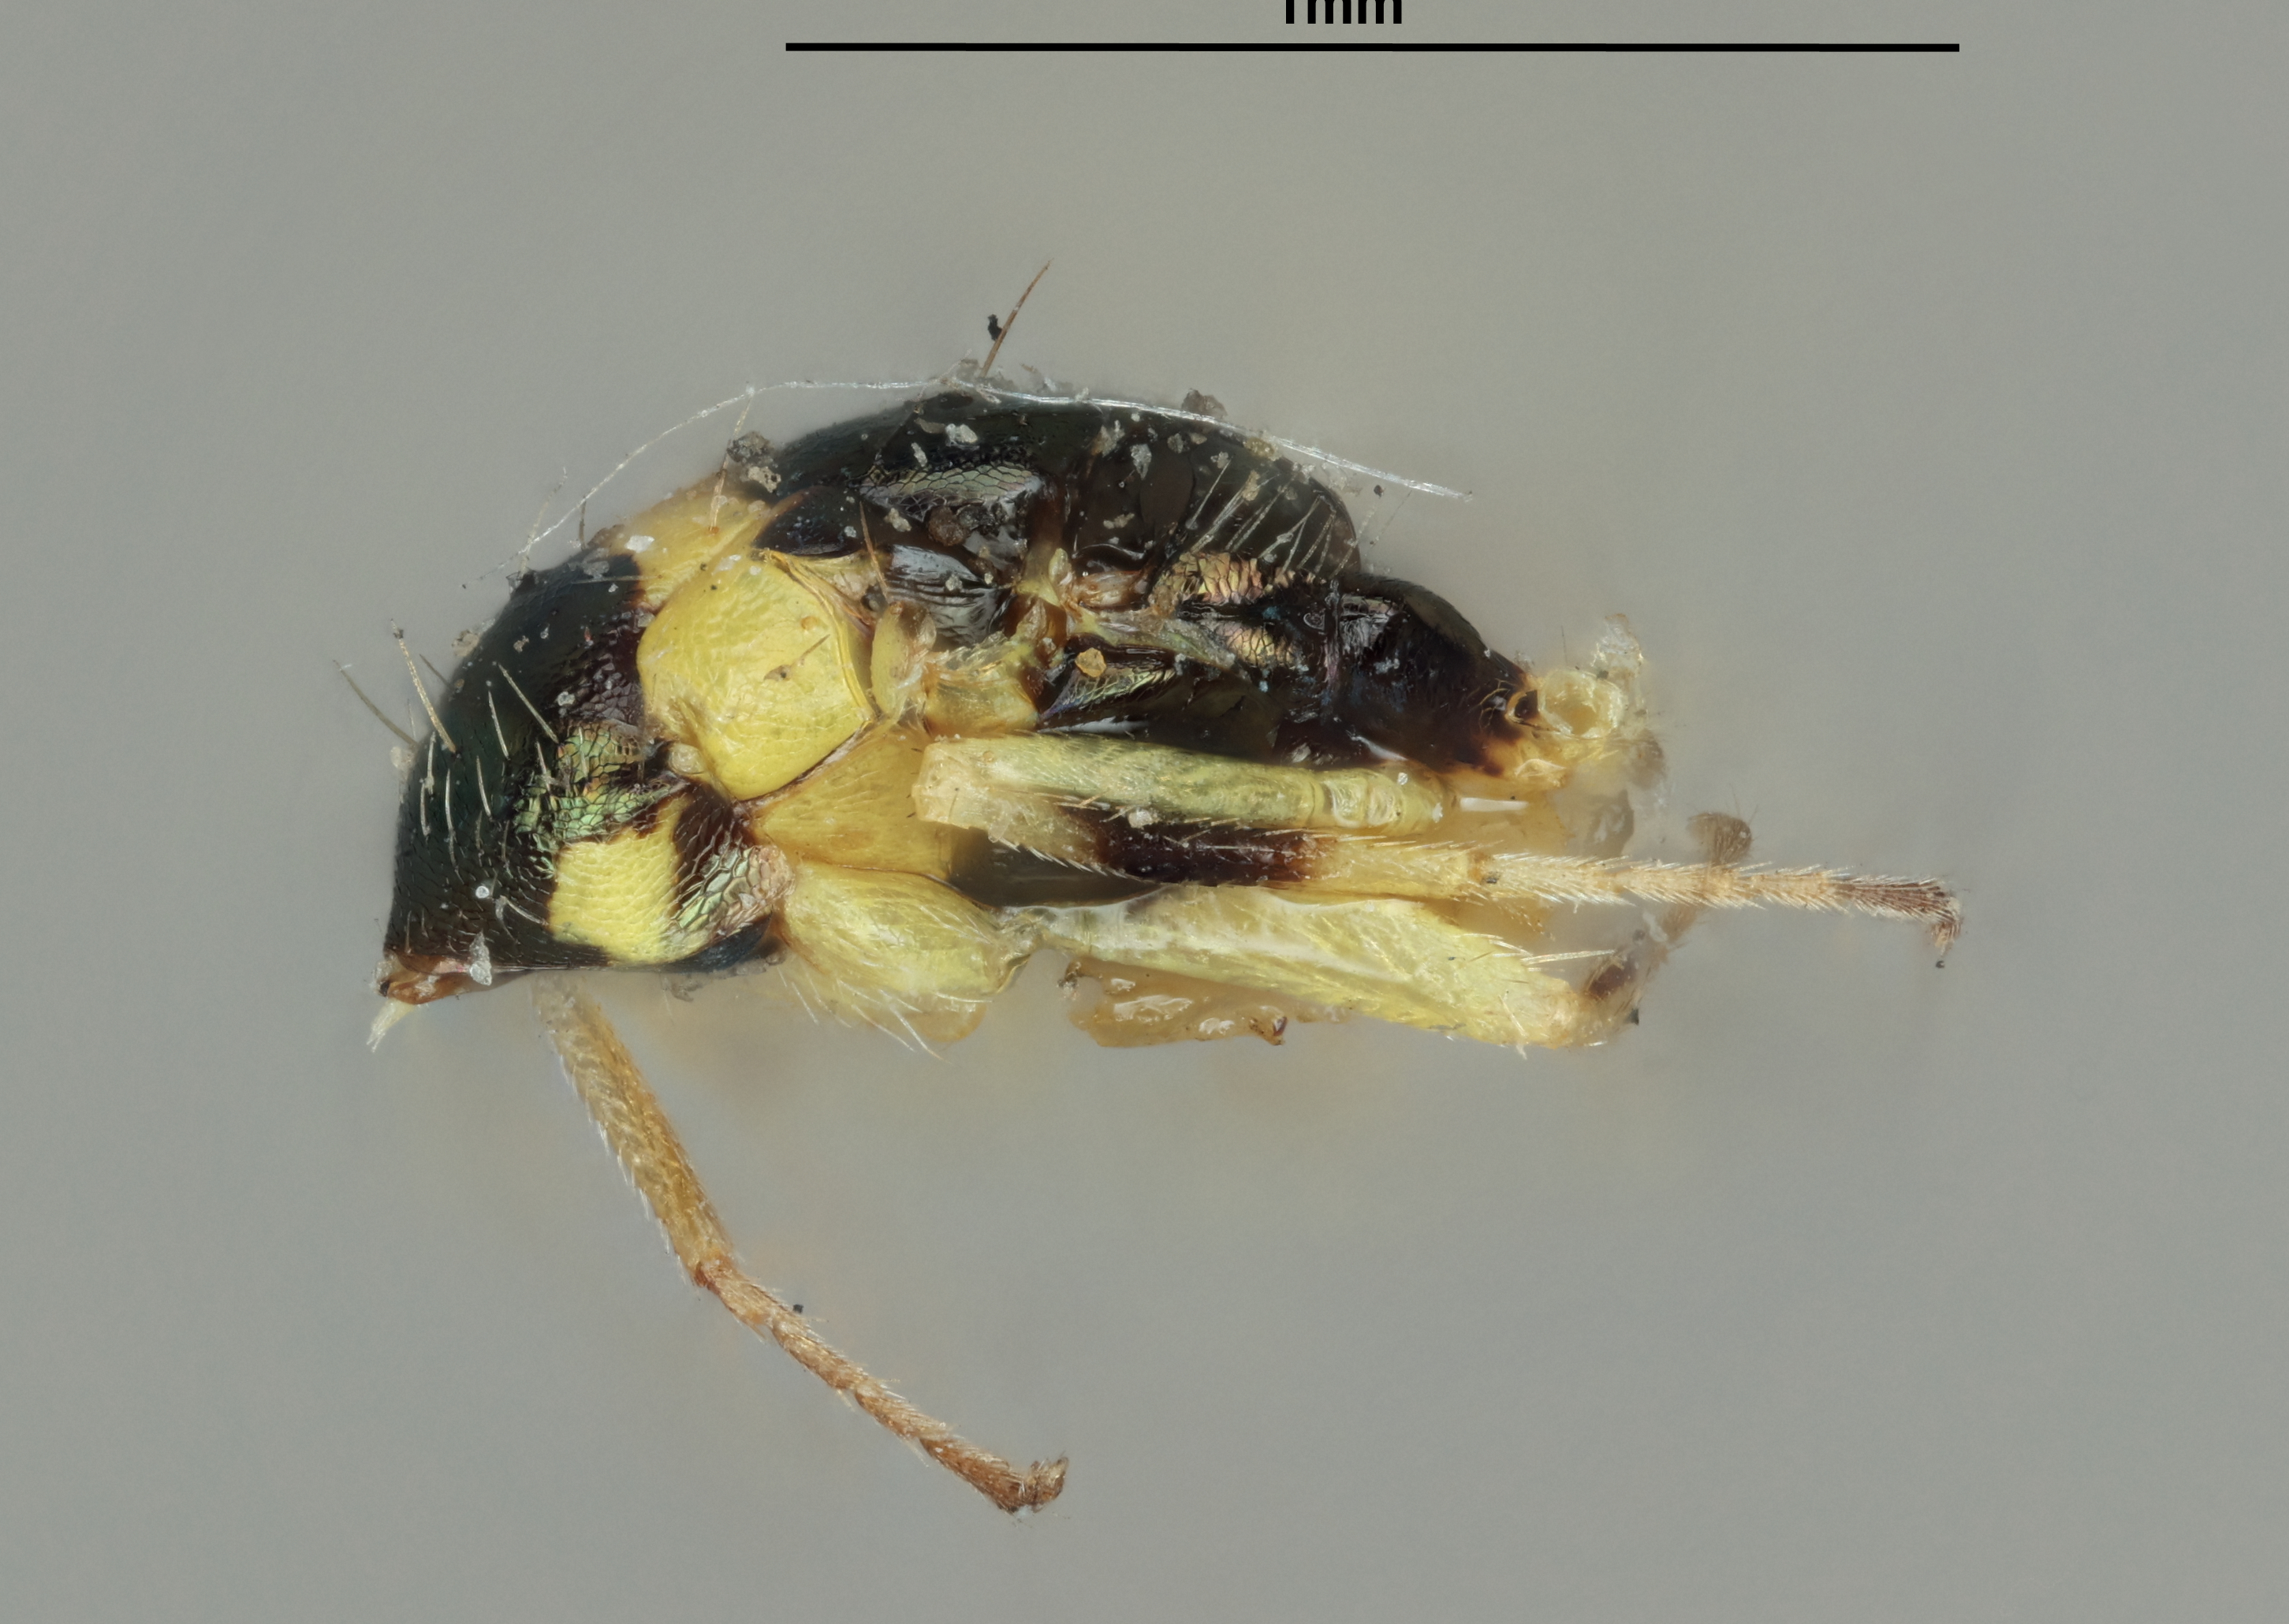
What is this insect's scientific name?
Pseudiglyphomyia unguttatipennis
